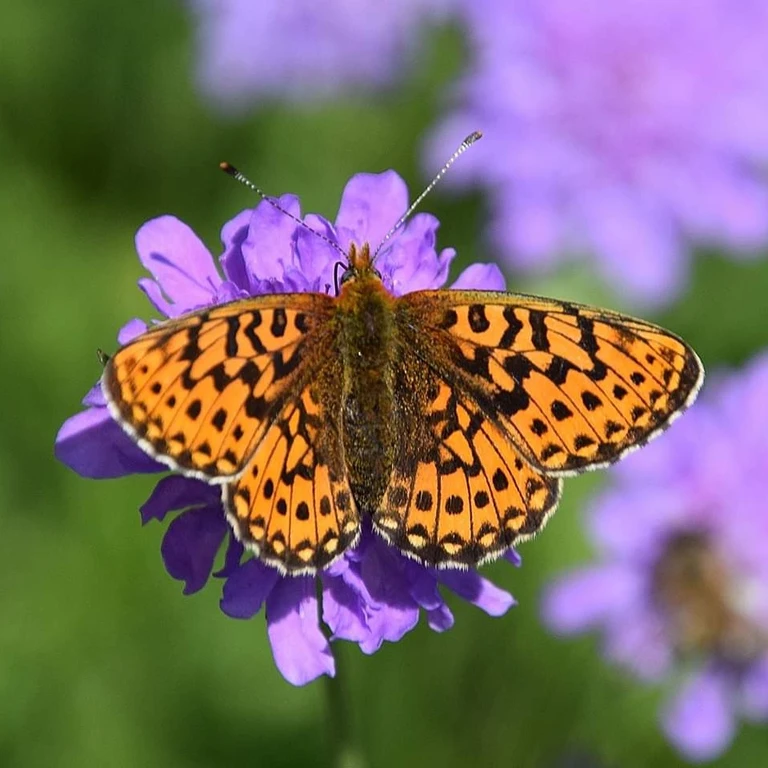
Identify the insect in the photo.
Boloria euphrosyne (also Clossiana euphrosyne)
